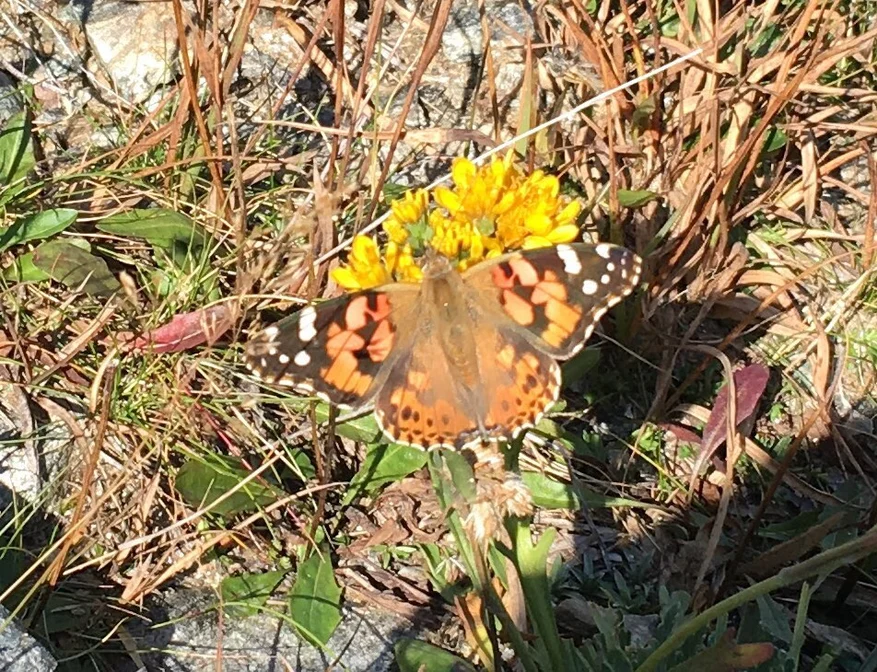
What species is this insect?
Vanessa cardui
